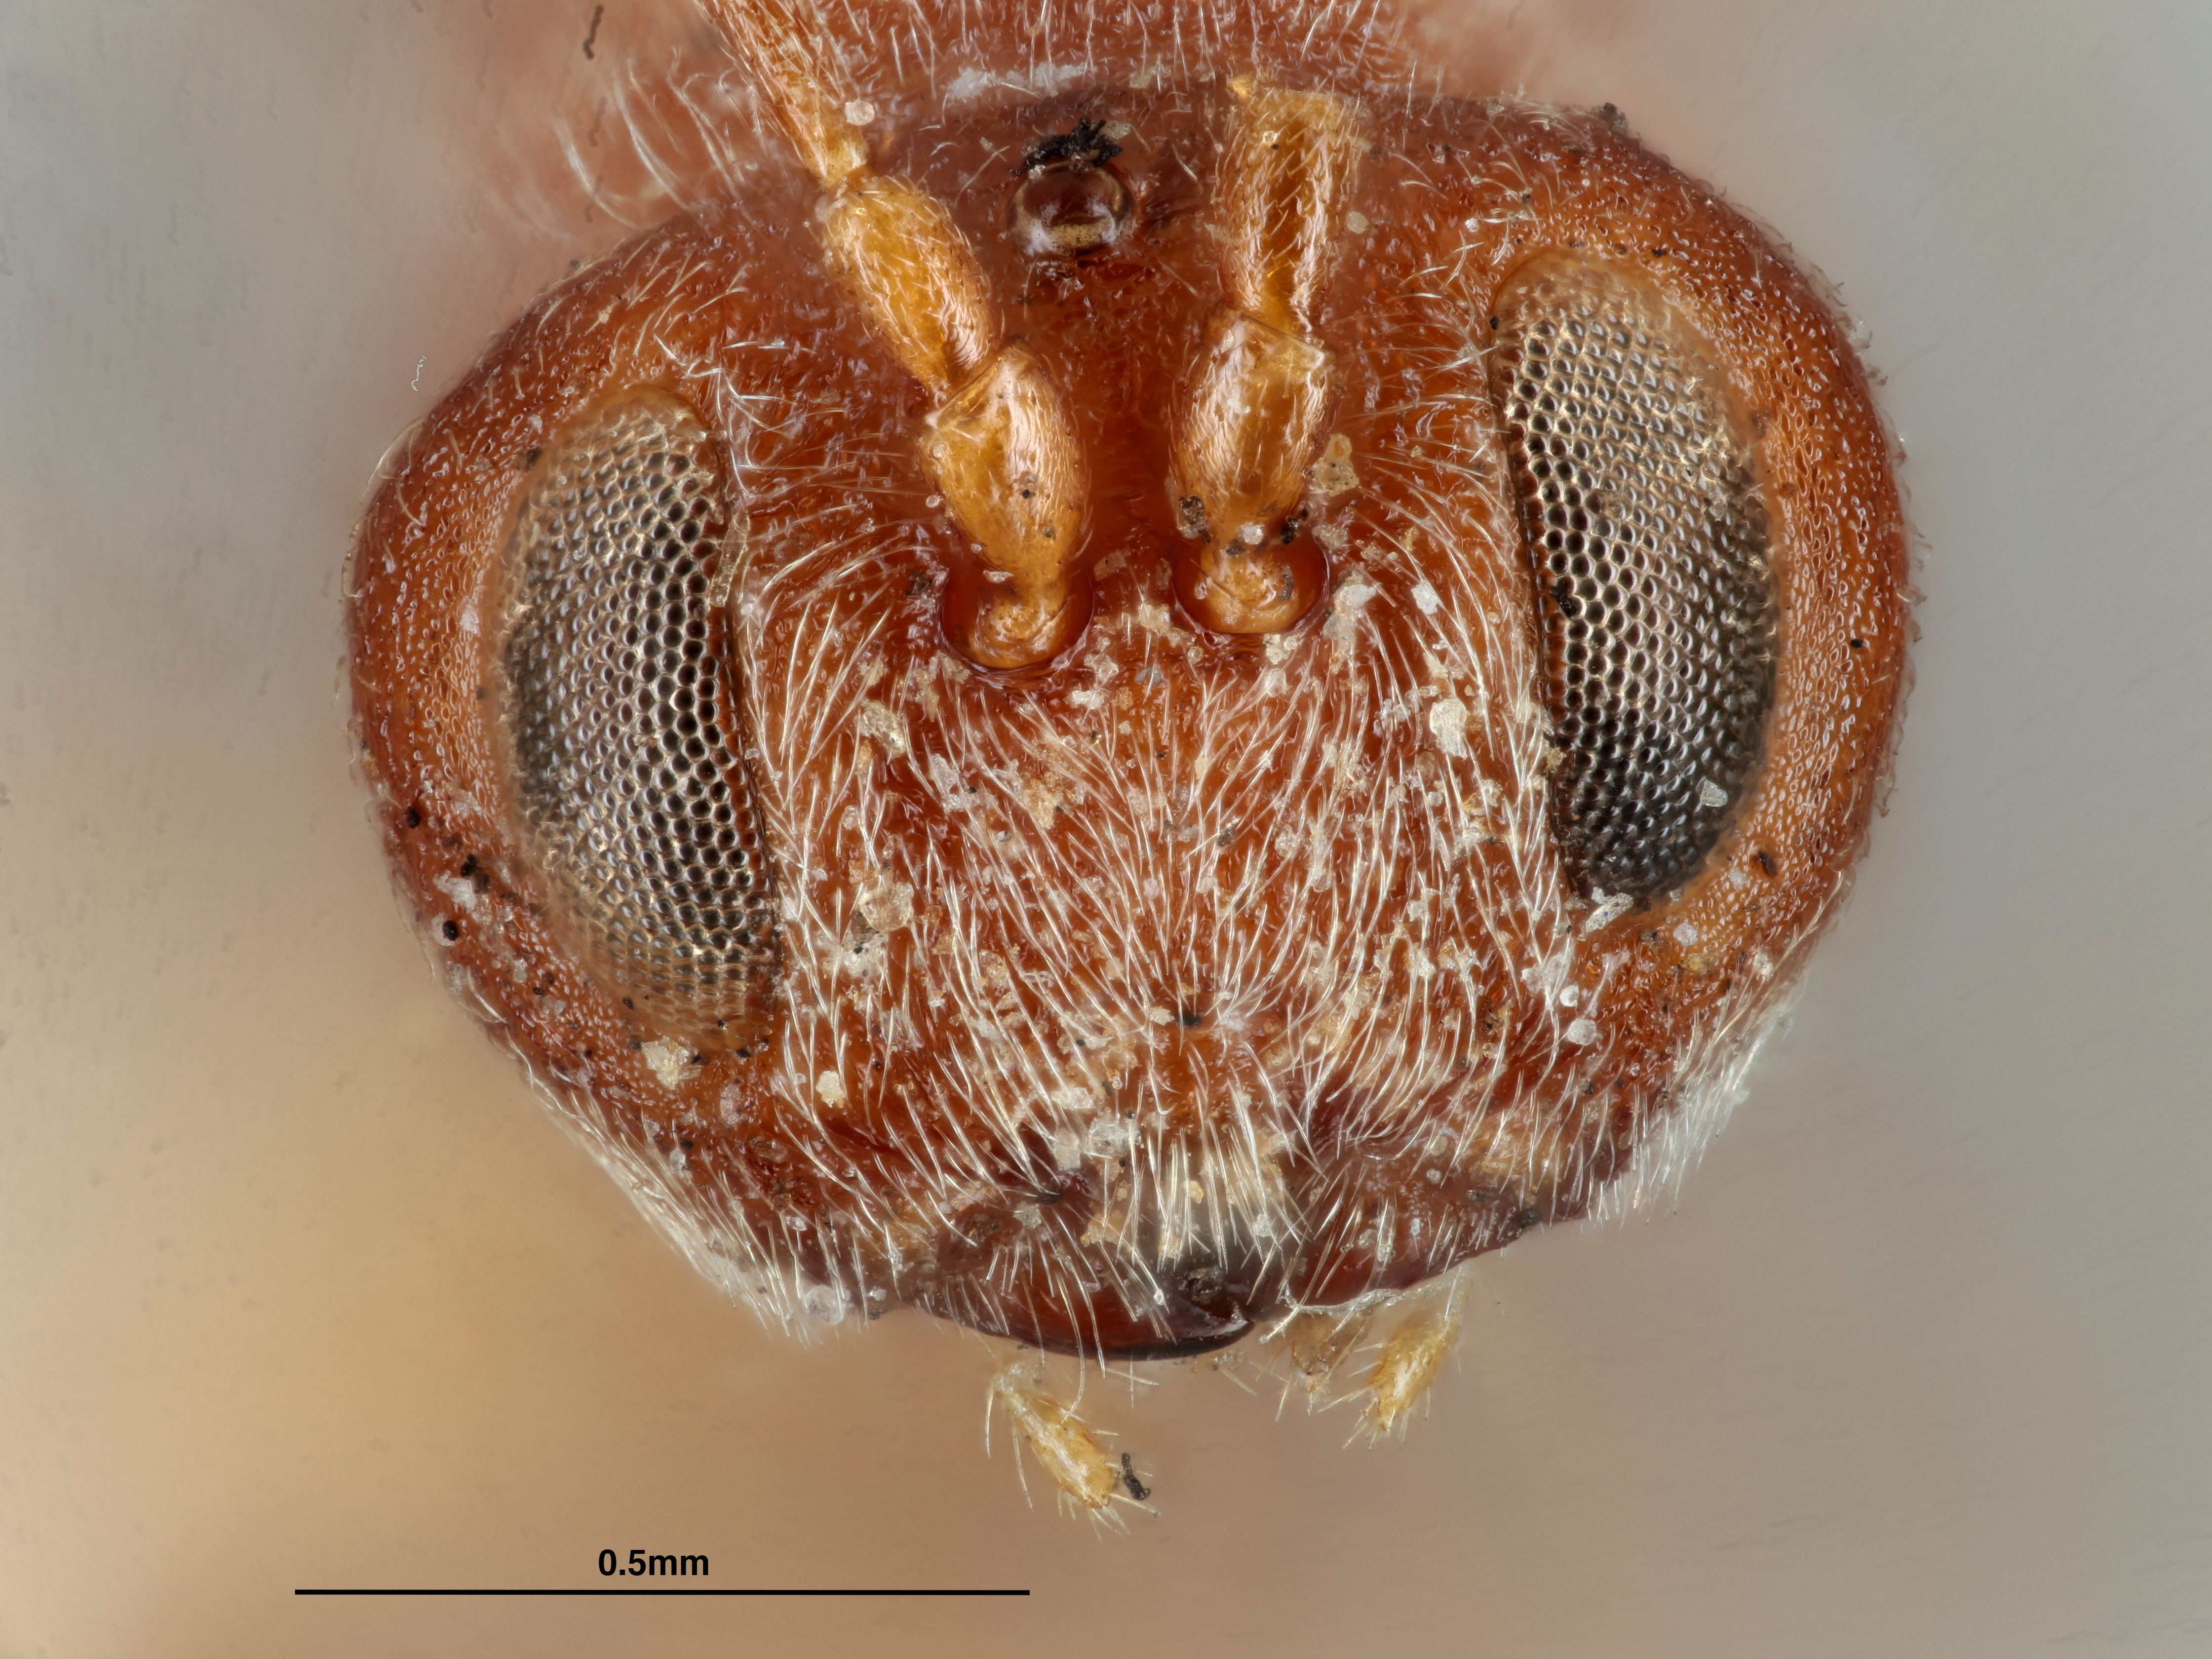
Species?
Cynips quercus
